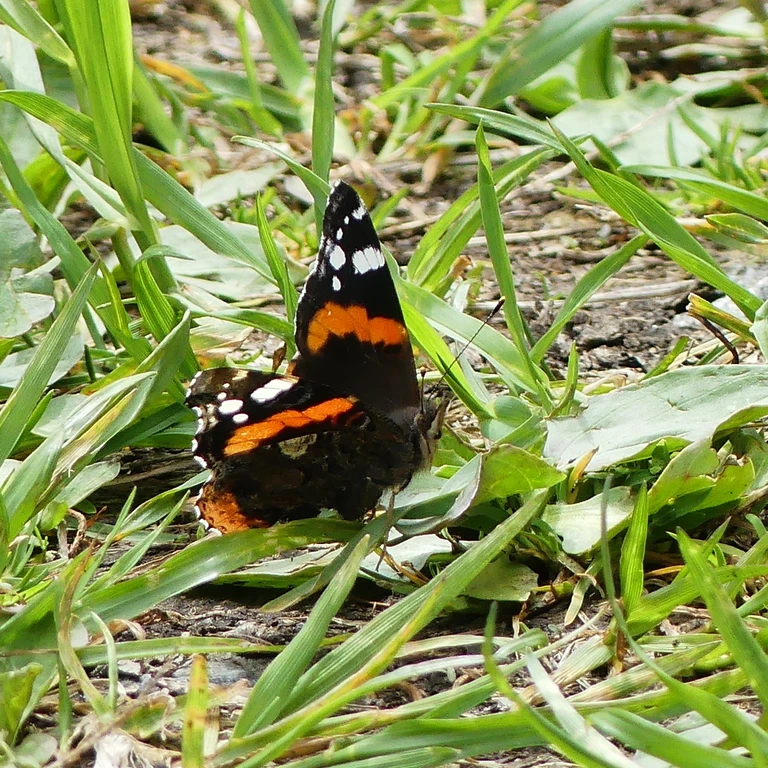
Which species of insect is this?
Vanessa atalanta
